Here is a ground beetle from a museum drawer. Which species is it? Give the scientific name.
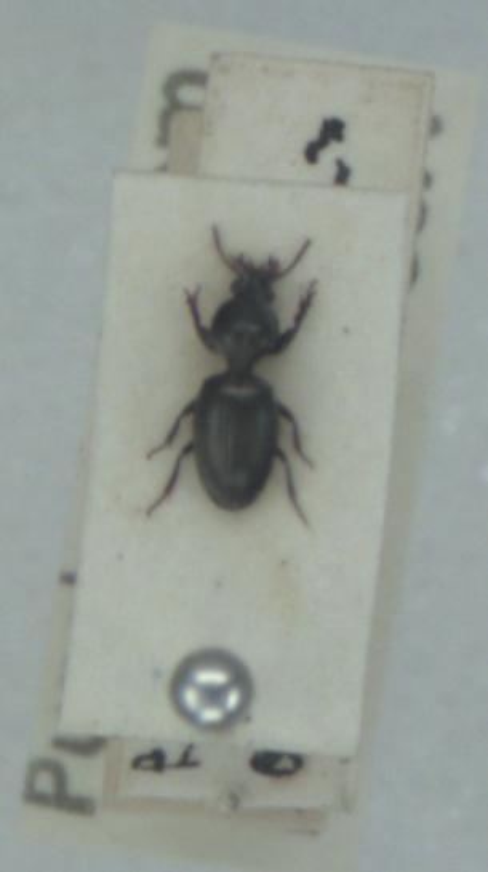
Dyschirius obscurus
